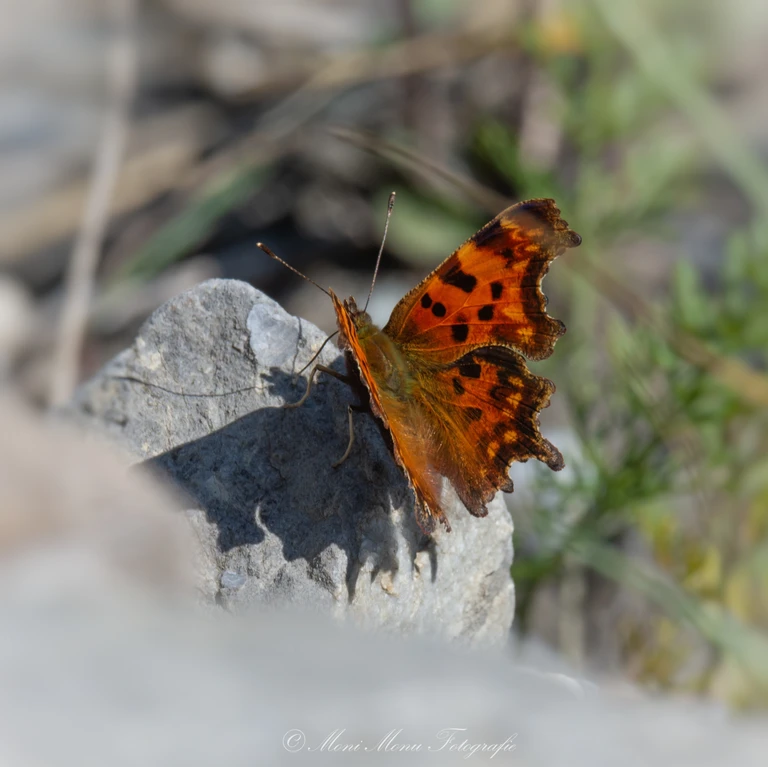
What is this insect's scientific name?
Polygonia c-album
